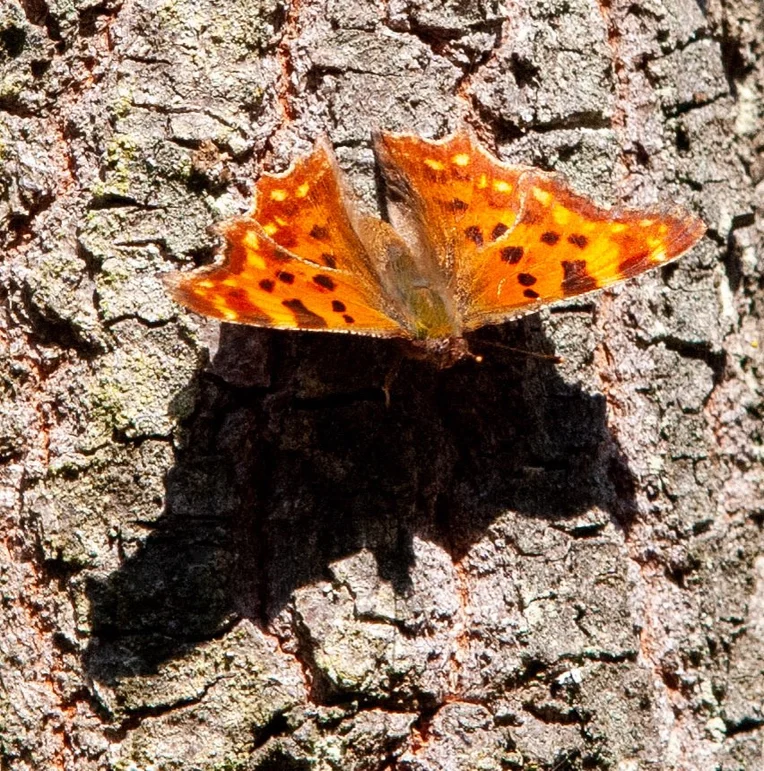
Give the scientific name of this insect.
Polygonia c-album
